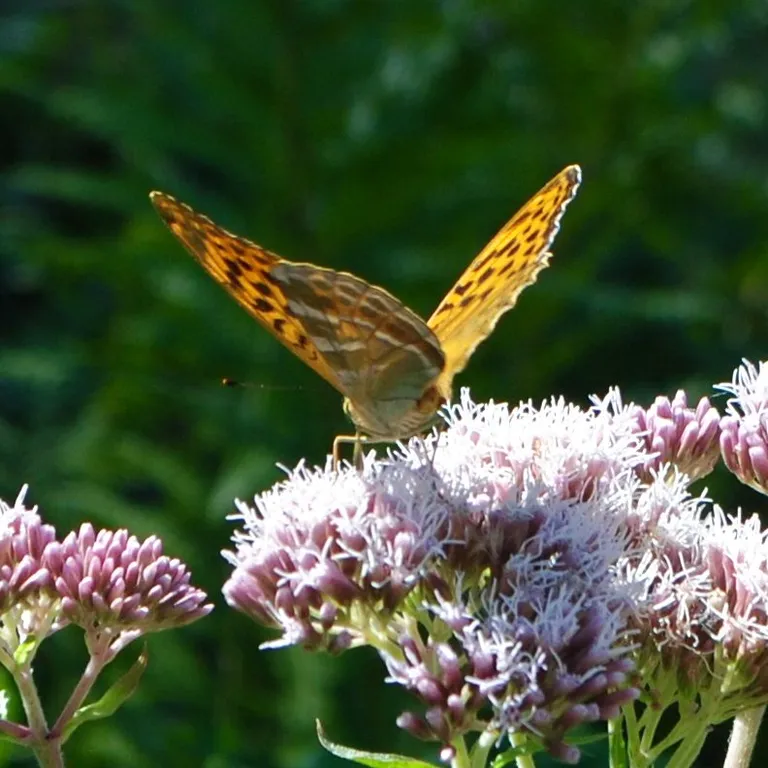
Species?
Argynnis paphia
